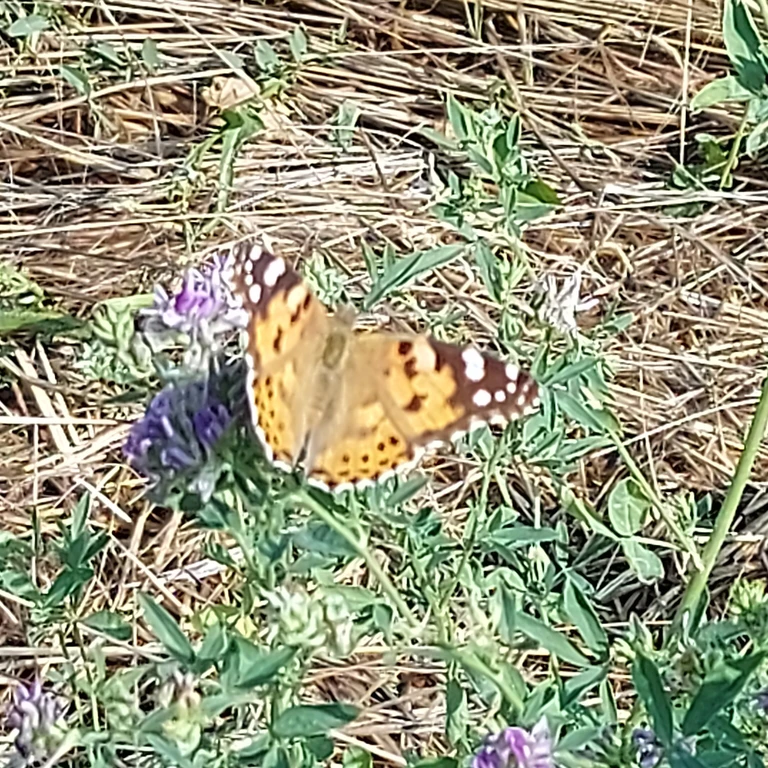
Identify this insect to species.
Vanessa cardui
